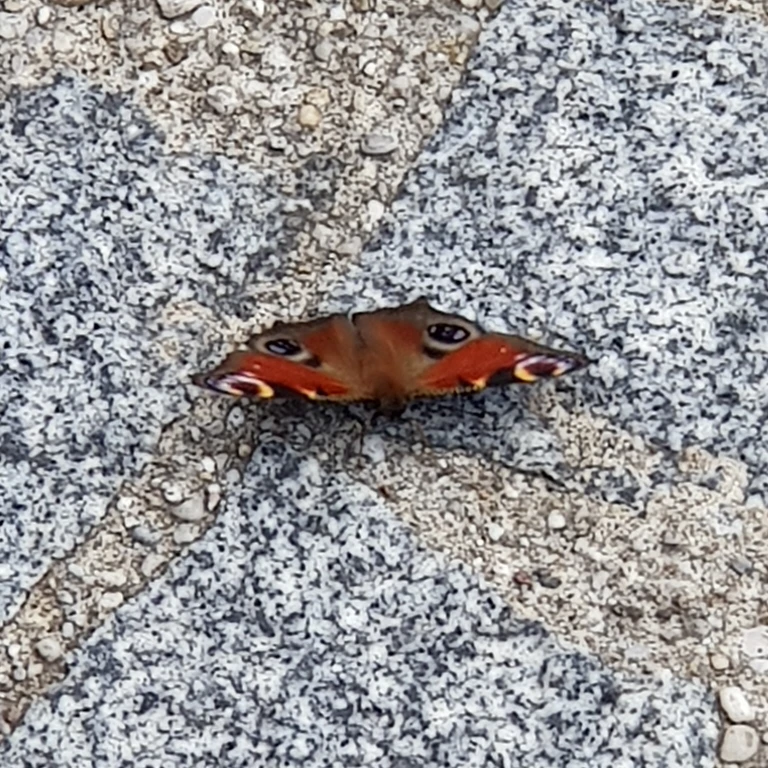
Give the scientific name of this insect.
Aglais io
